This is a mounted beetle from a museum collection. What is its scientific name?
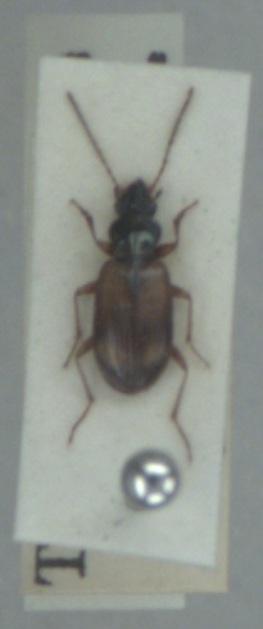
Bembidion saxatile
